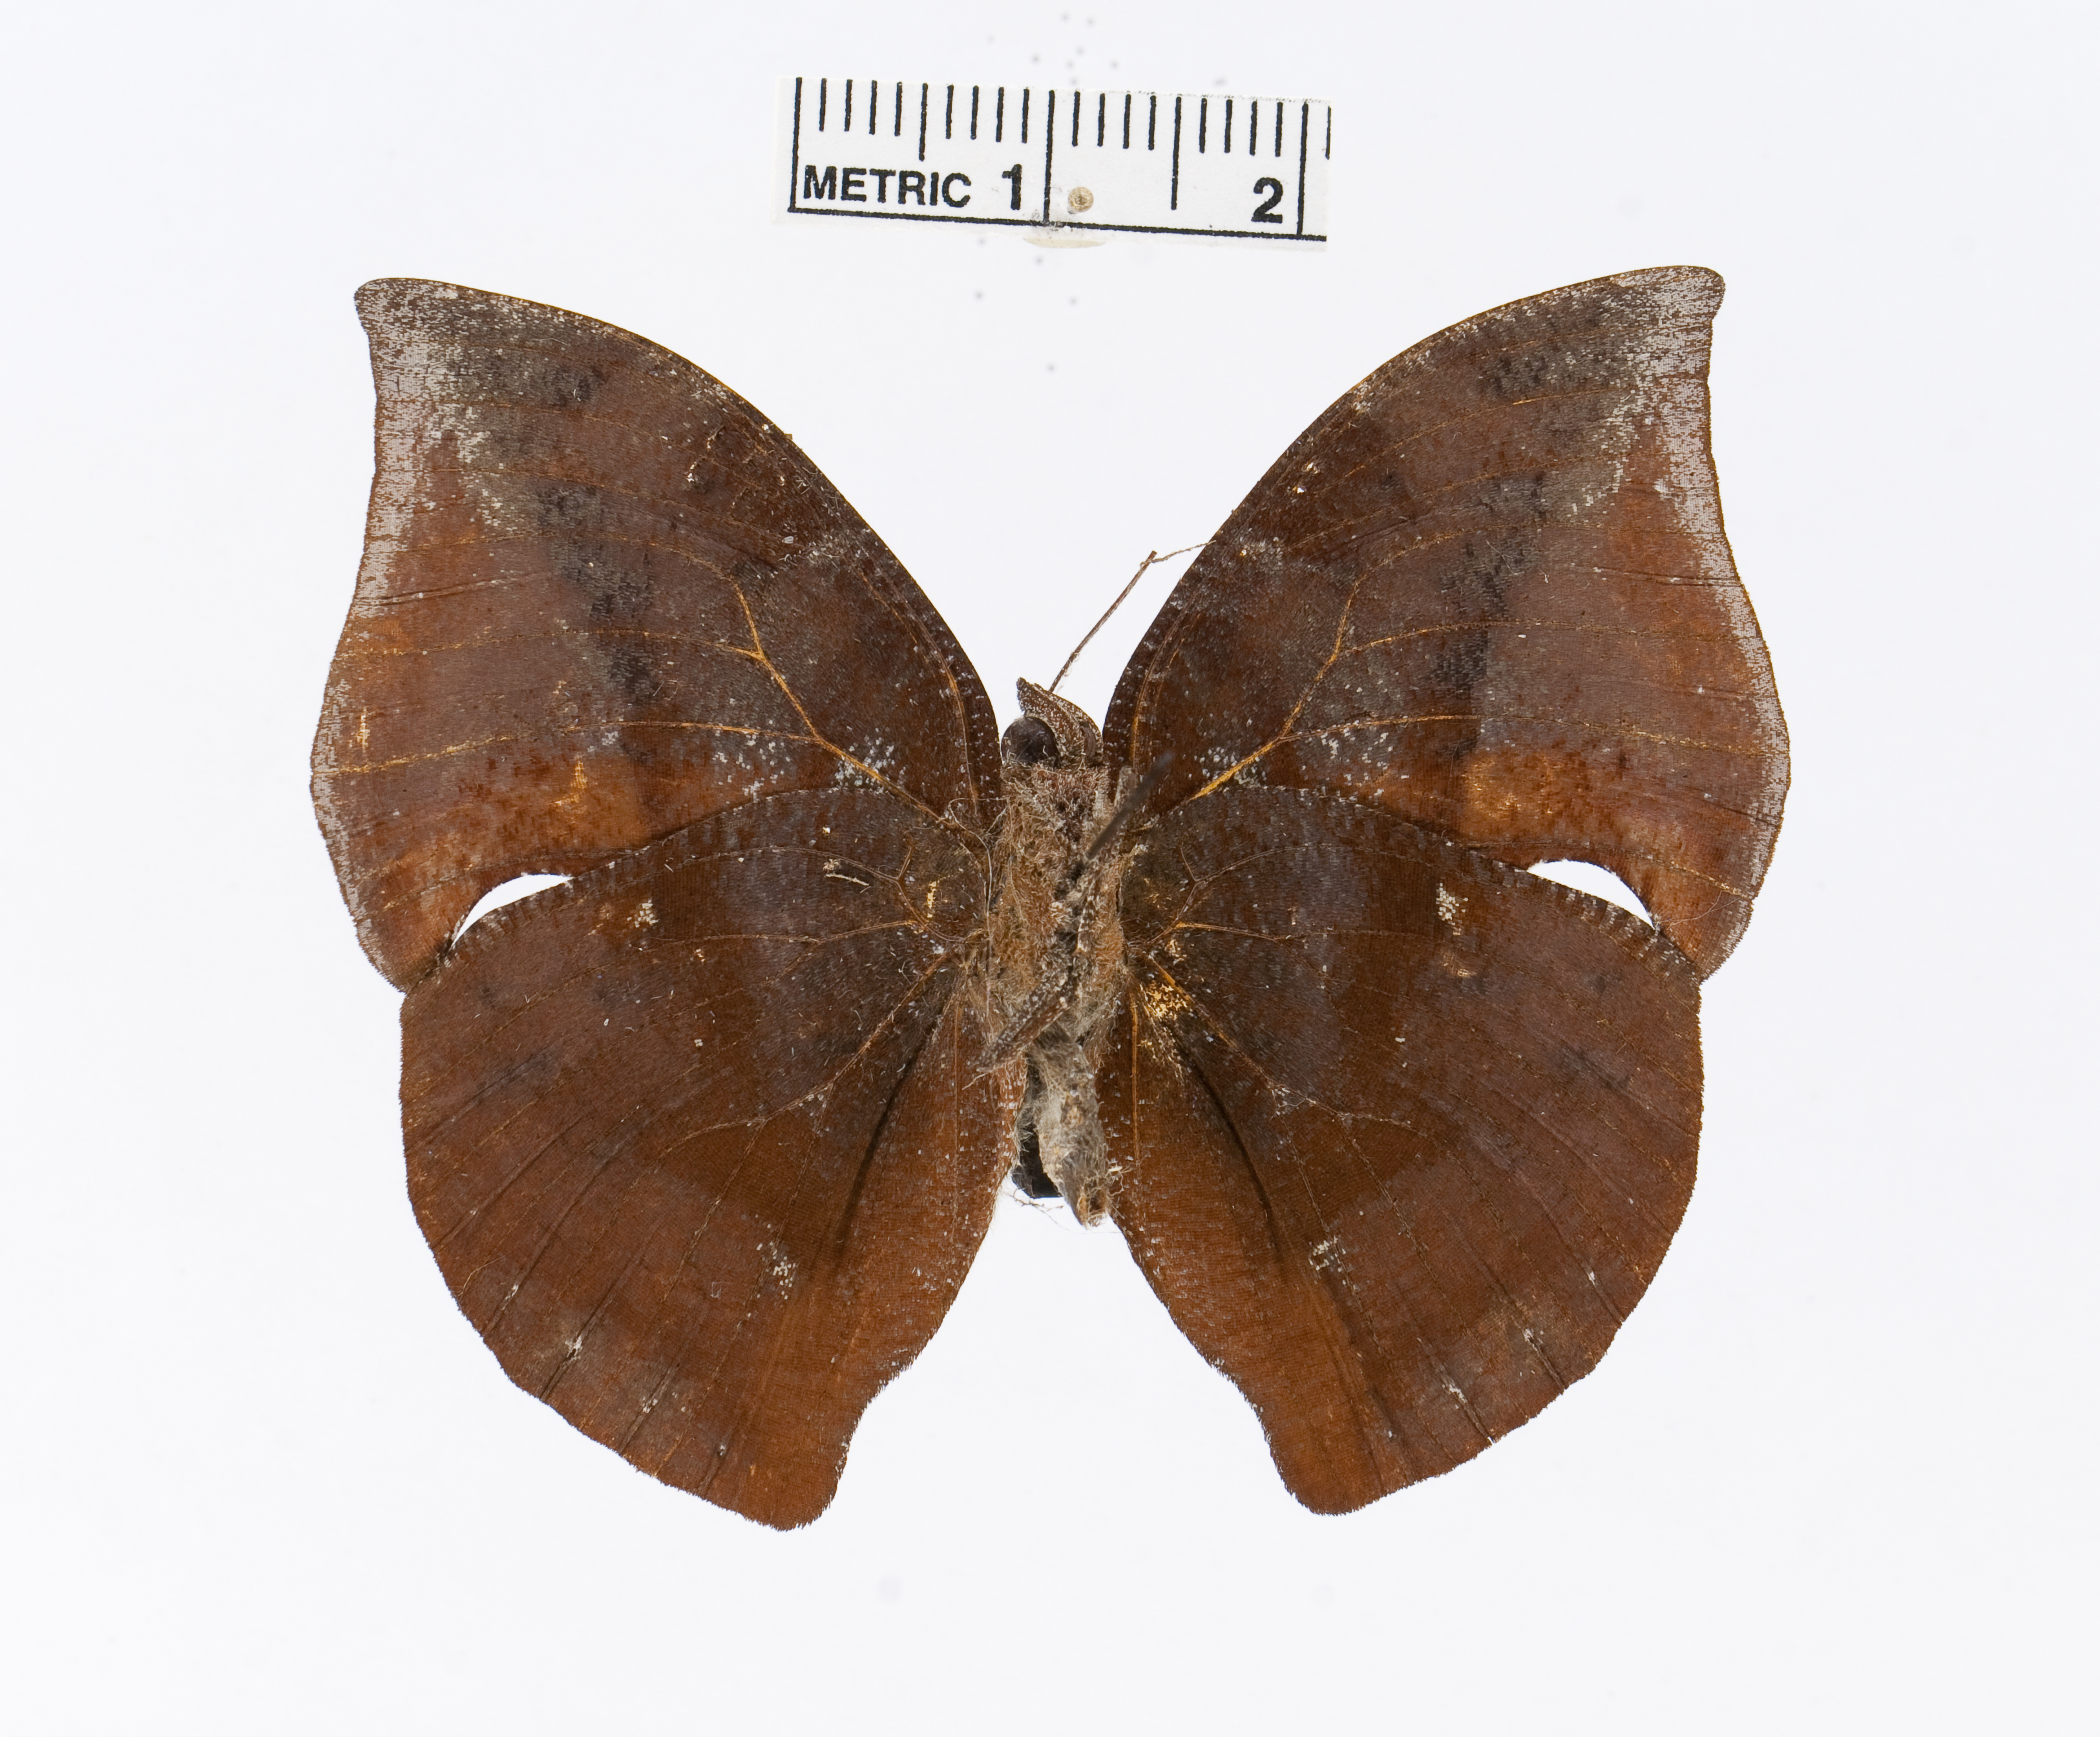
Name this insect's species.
Memphis anassa
